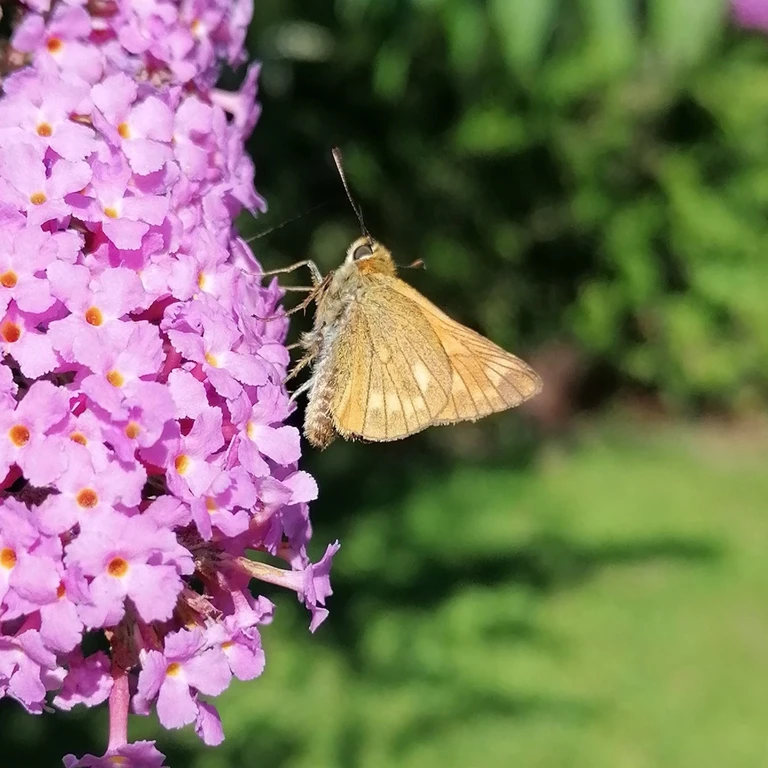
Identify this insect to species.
Ochlodes sylvanus (also Ochlodes venata)
